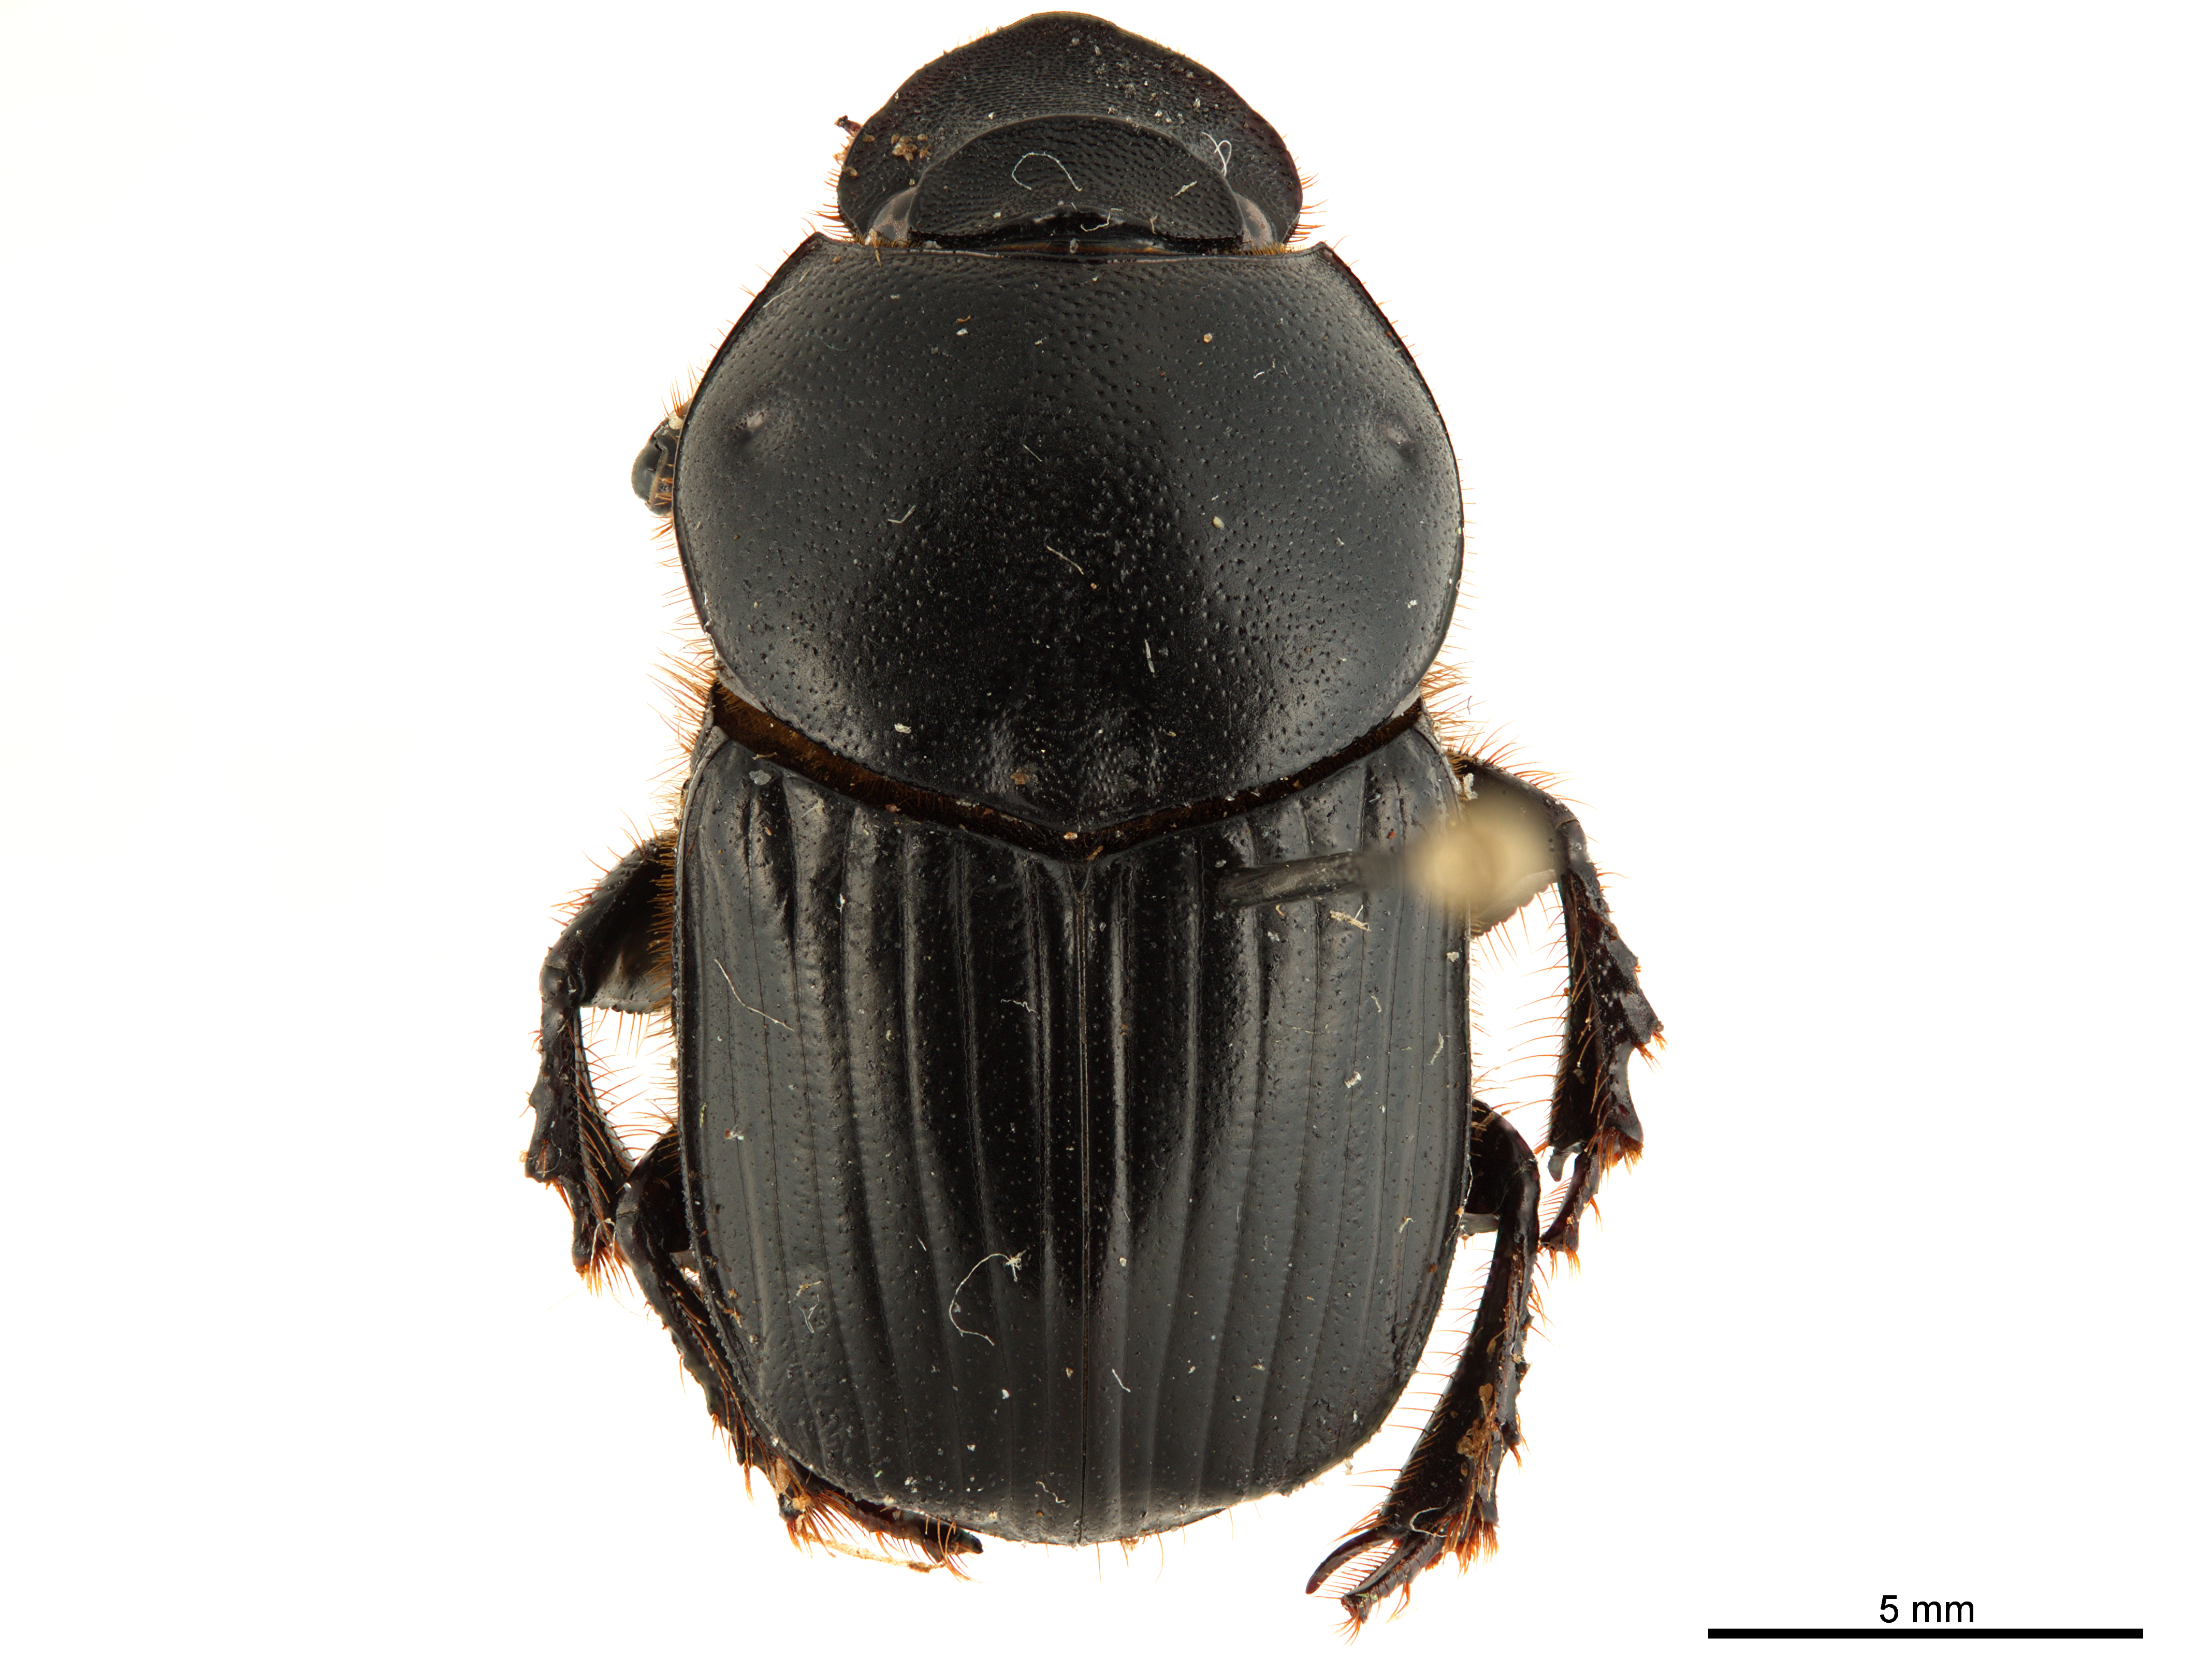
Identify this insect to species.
Onitis inversidens
